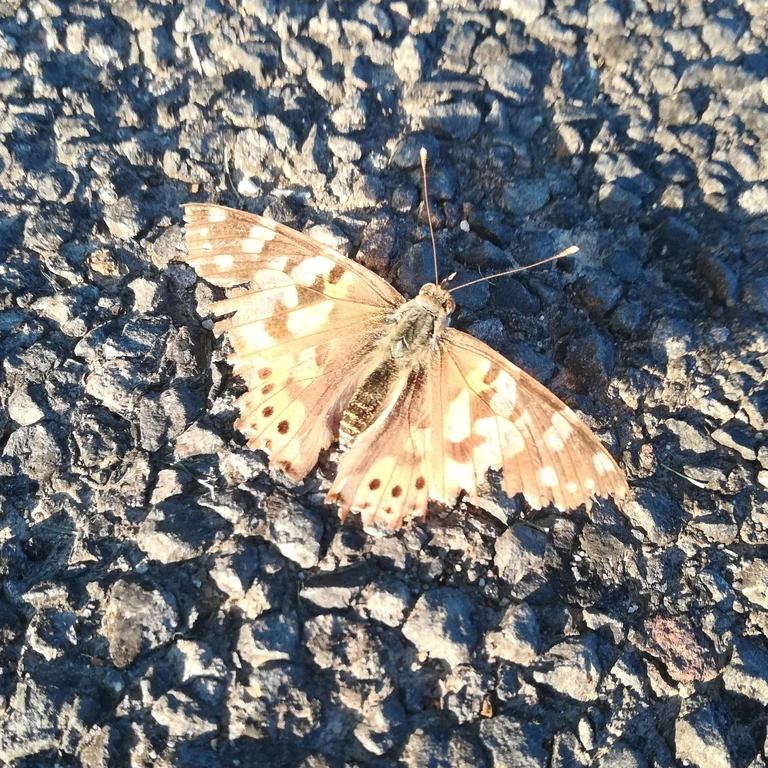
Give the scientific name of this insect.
Vanessa cardui
